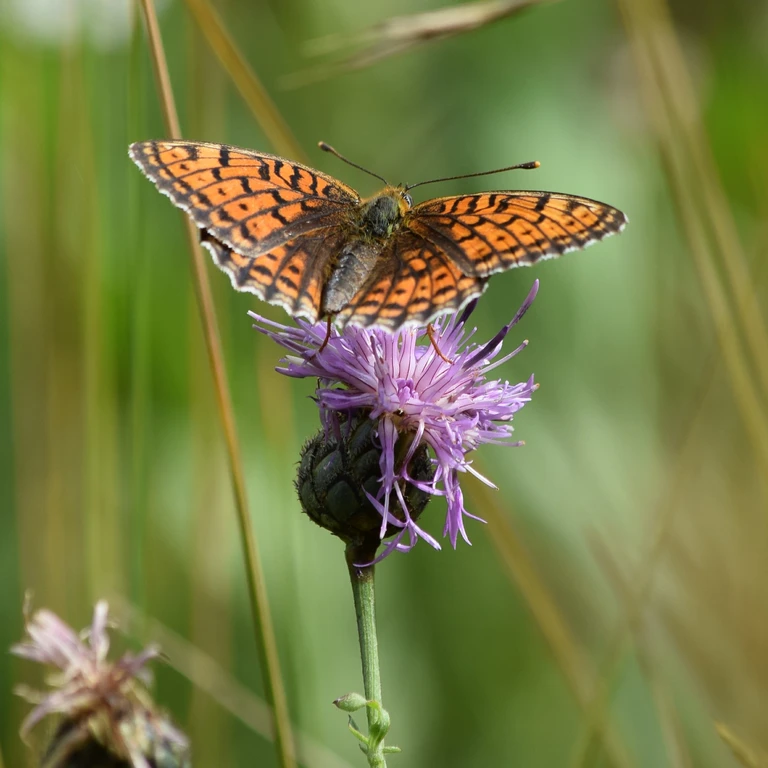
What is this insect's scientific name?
Brenthis hecate
